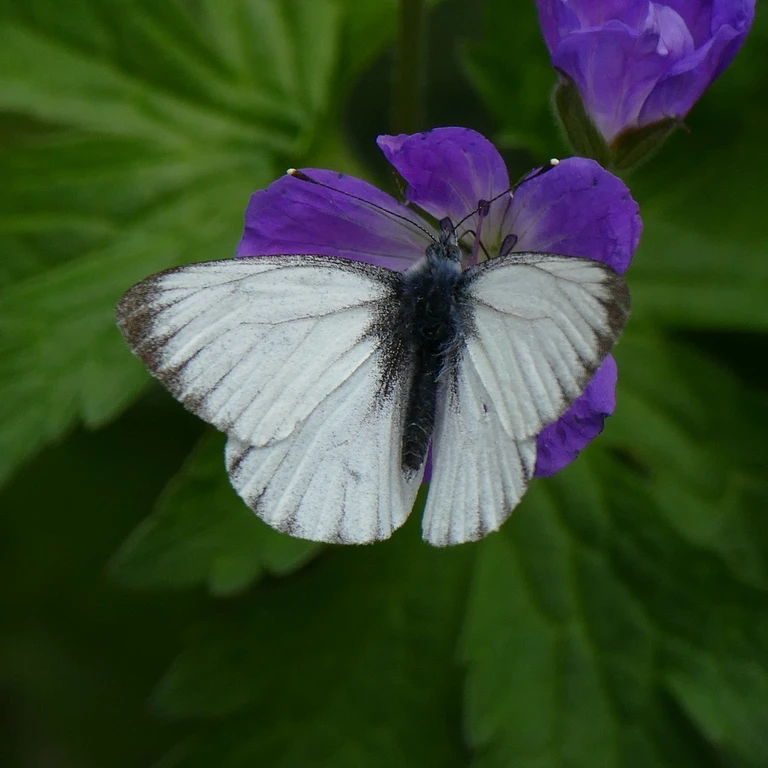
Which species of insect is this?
Pieris bryoniae
